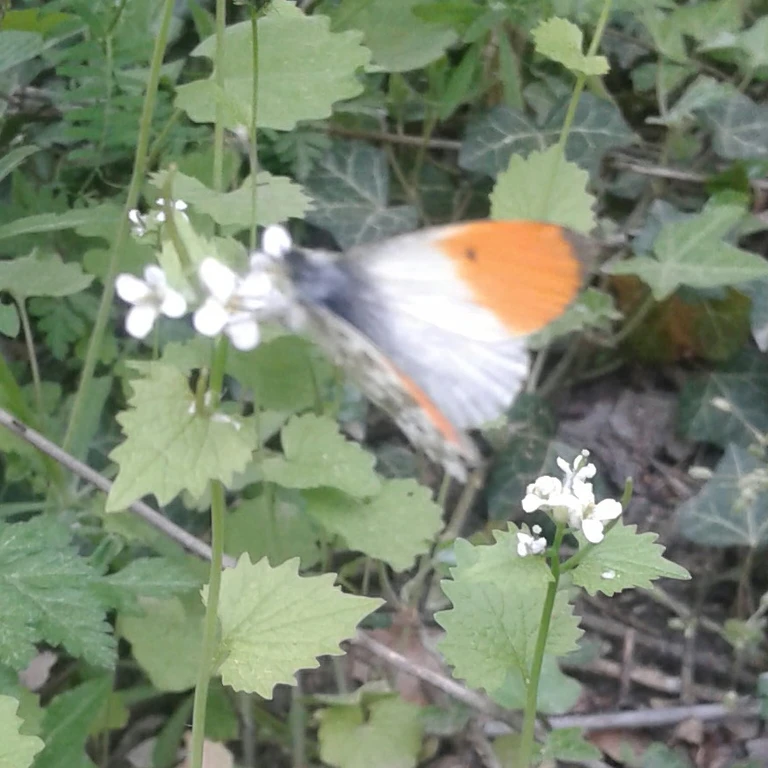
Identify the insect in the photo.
Anthocharis cardamines
